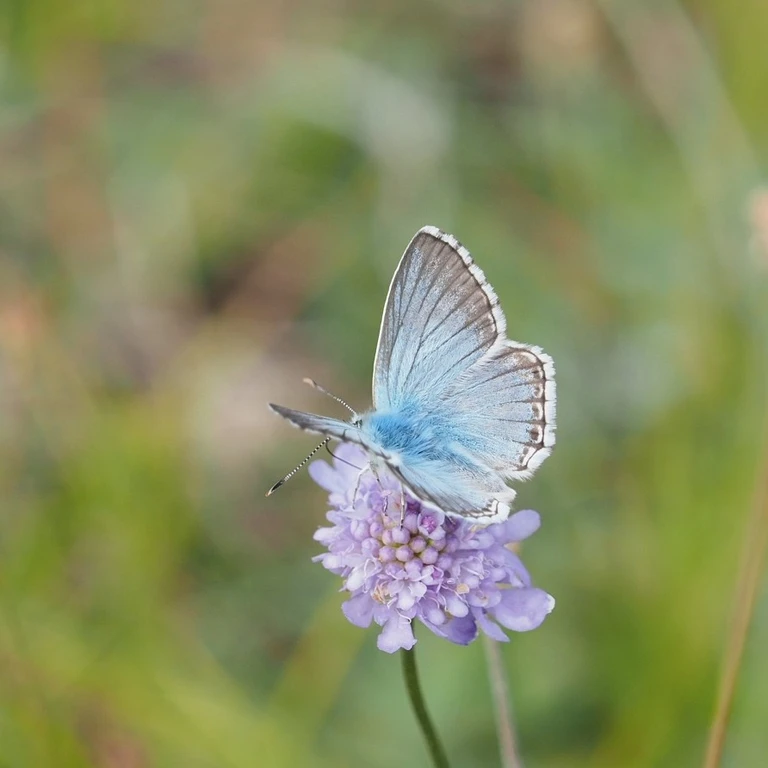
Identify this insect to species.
Lysandra coridon
